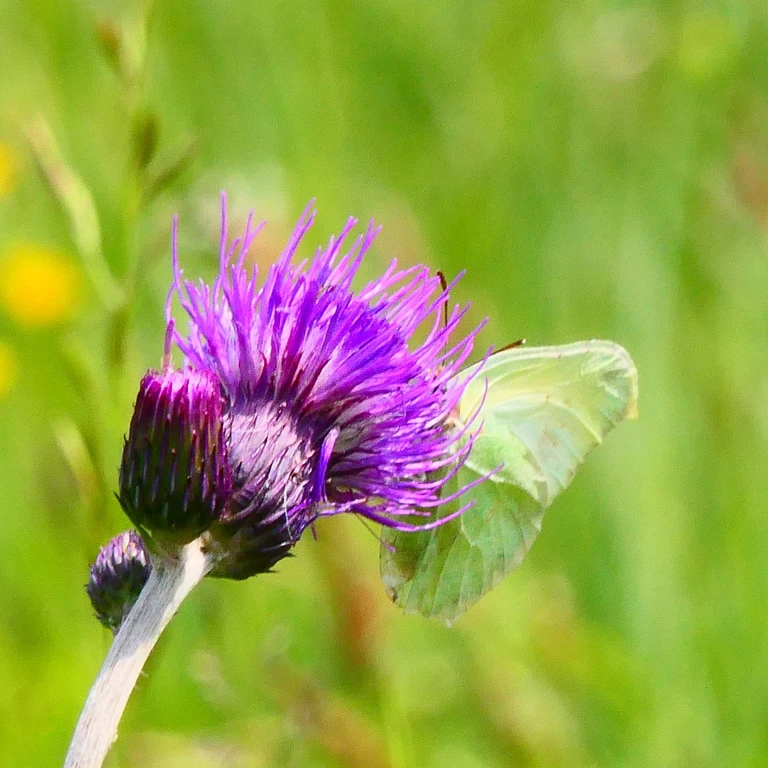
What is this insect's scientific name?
Gonepteryx rhamni
